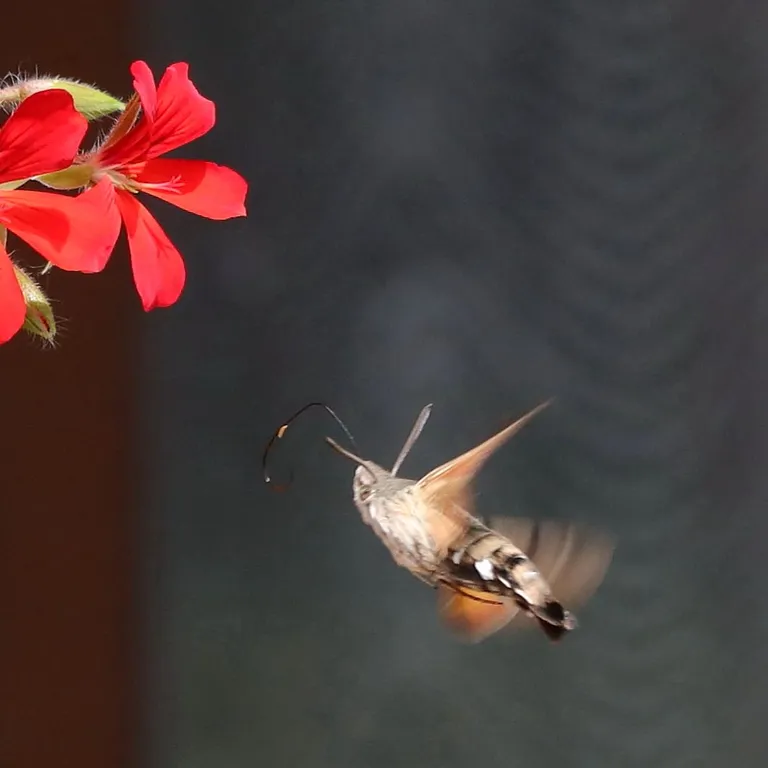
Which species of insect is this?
Macroglossum stellatarum
